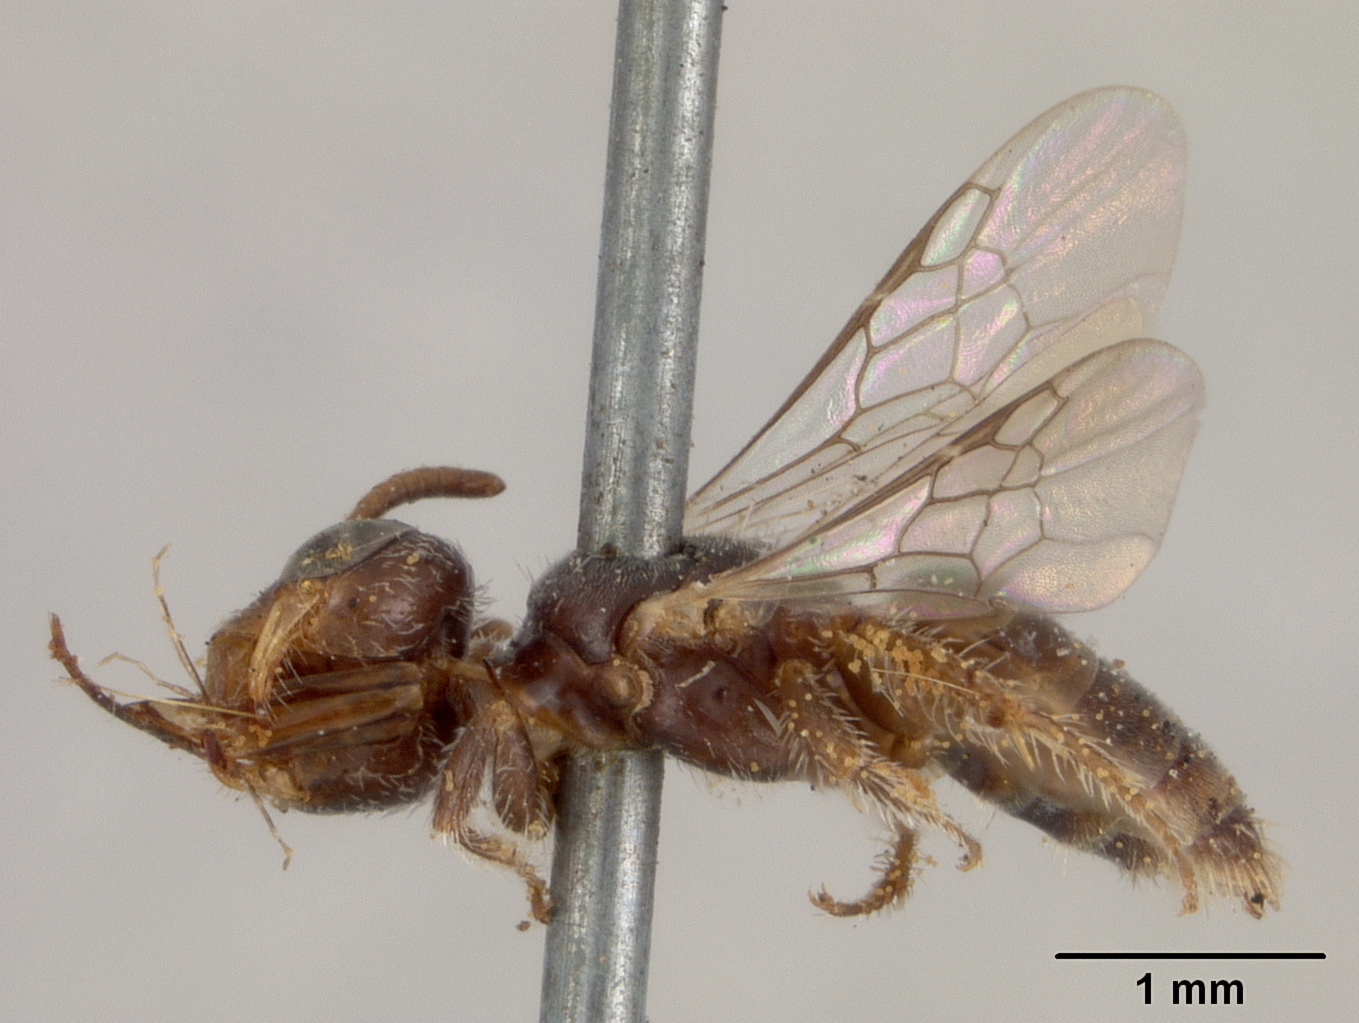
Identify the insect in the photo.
Perdita solitaria
